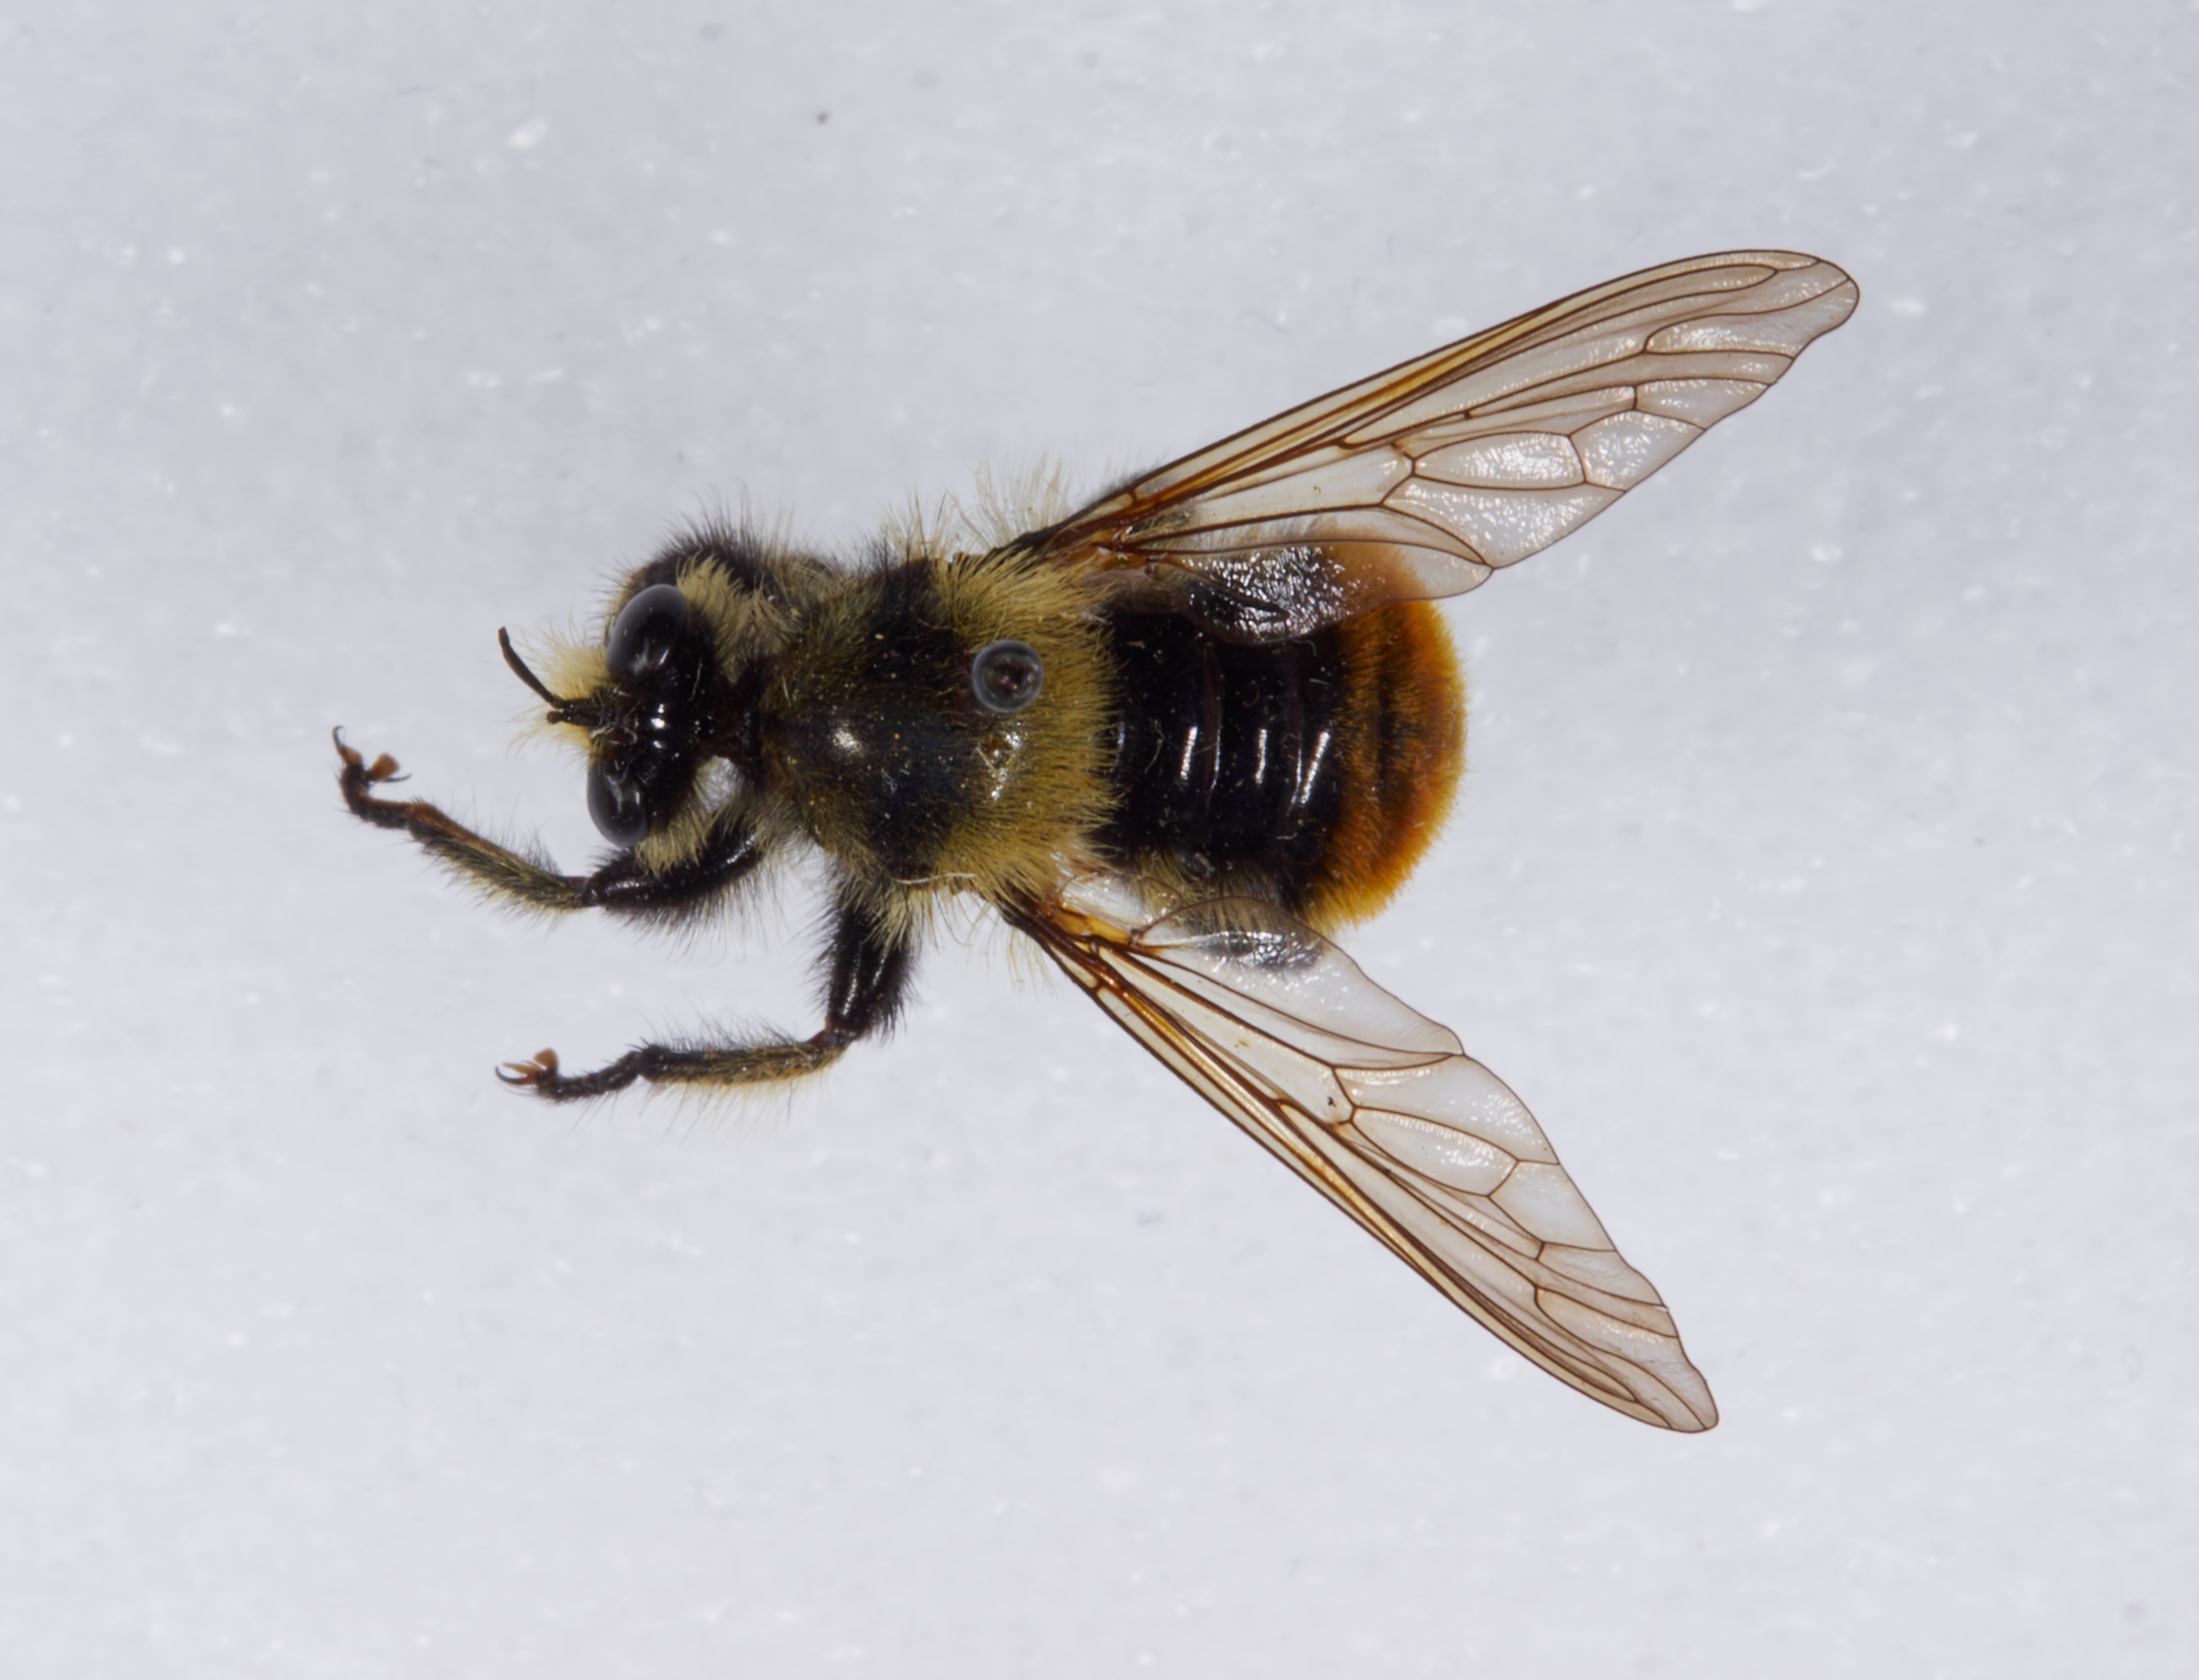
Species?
Laphria asturina
